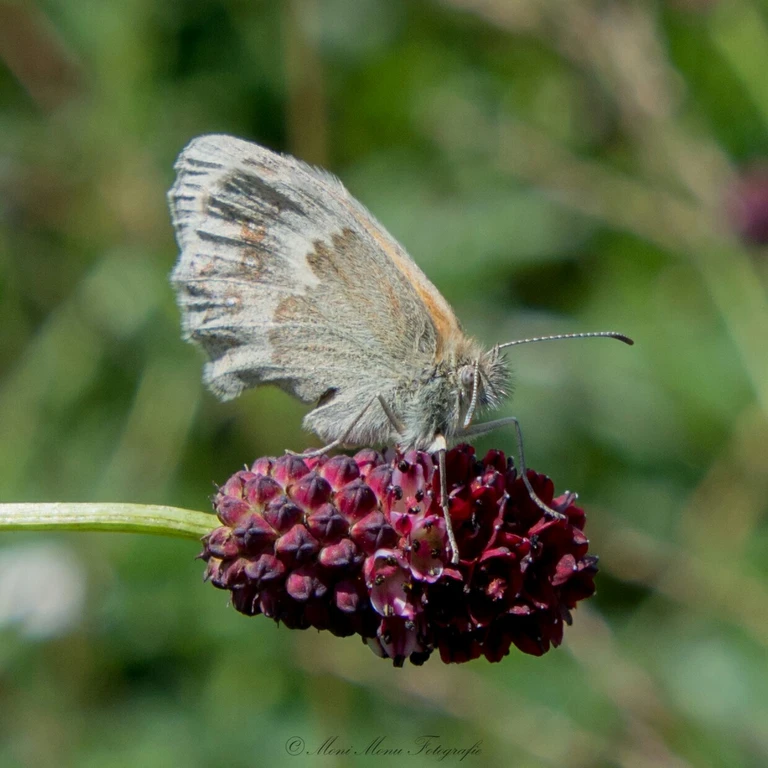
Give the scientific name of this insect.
Coenonympha pamphilus
